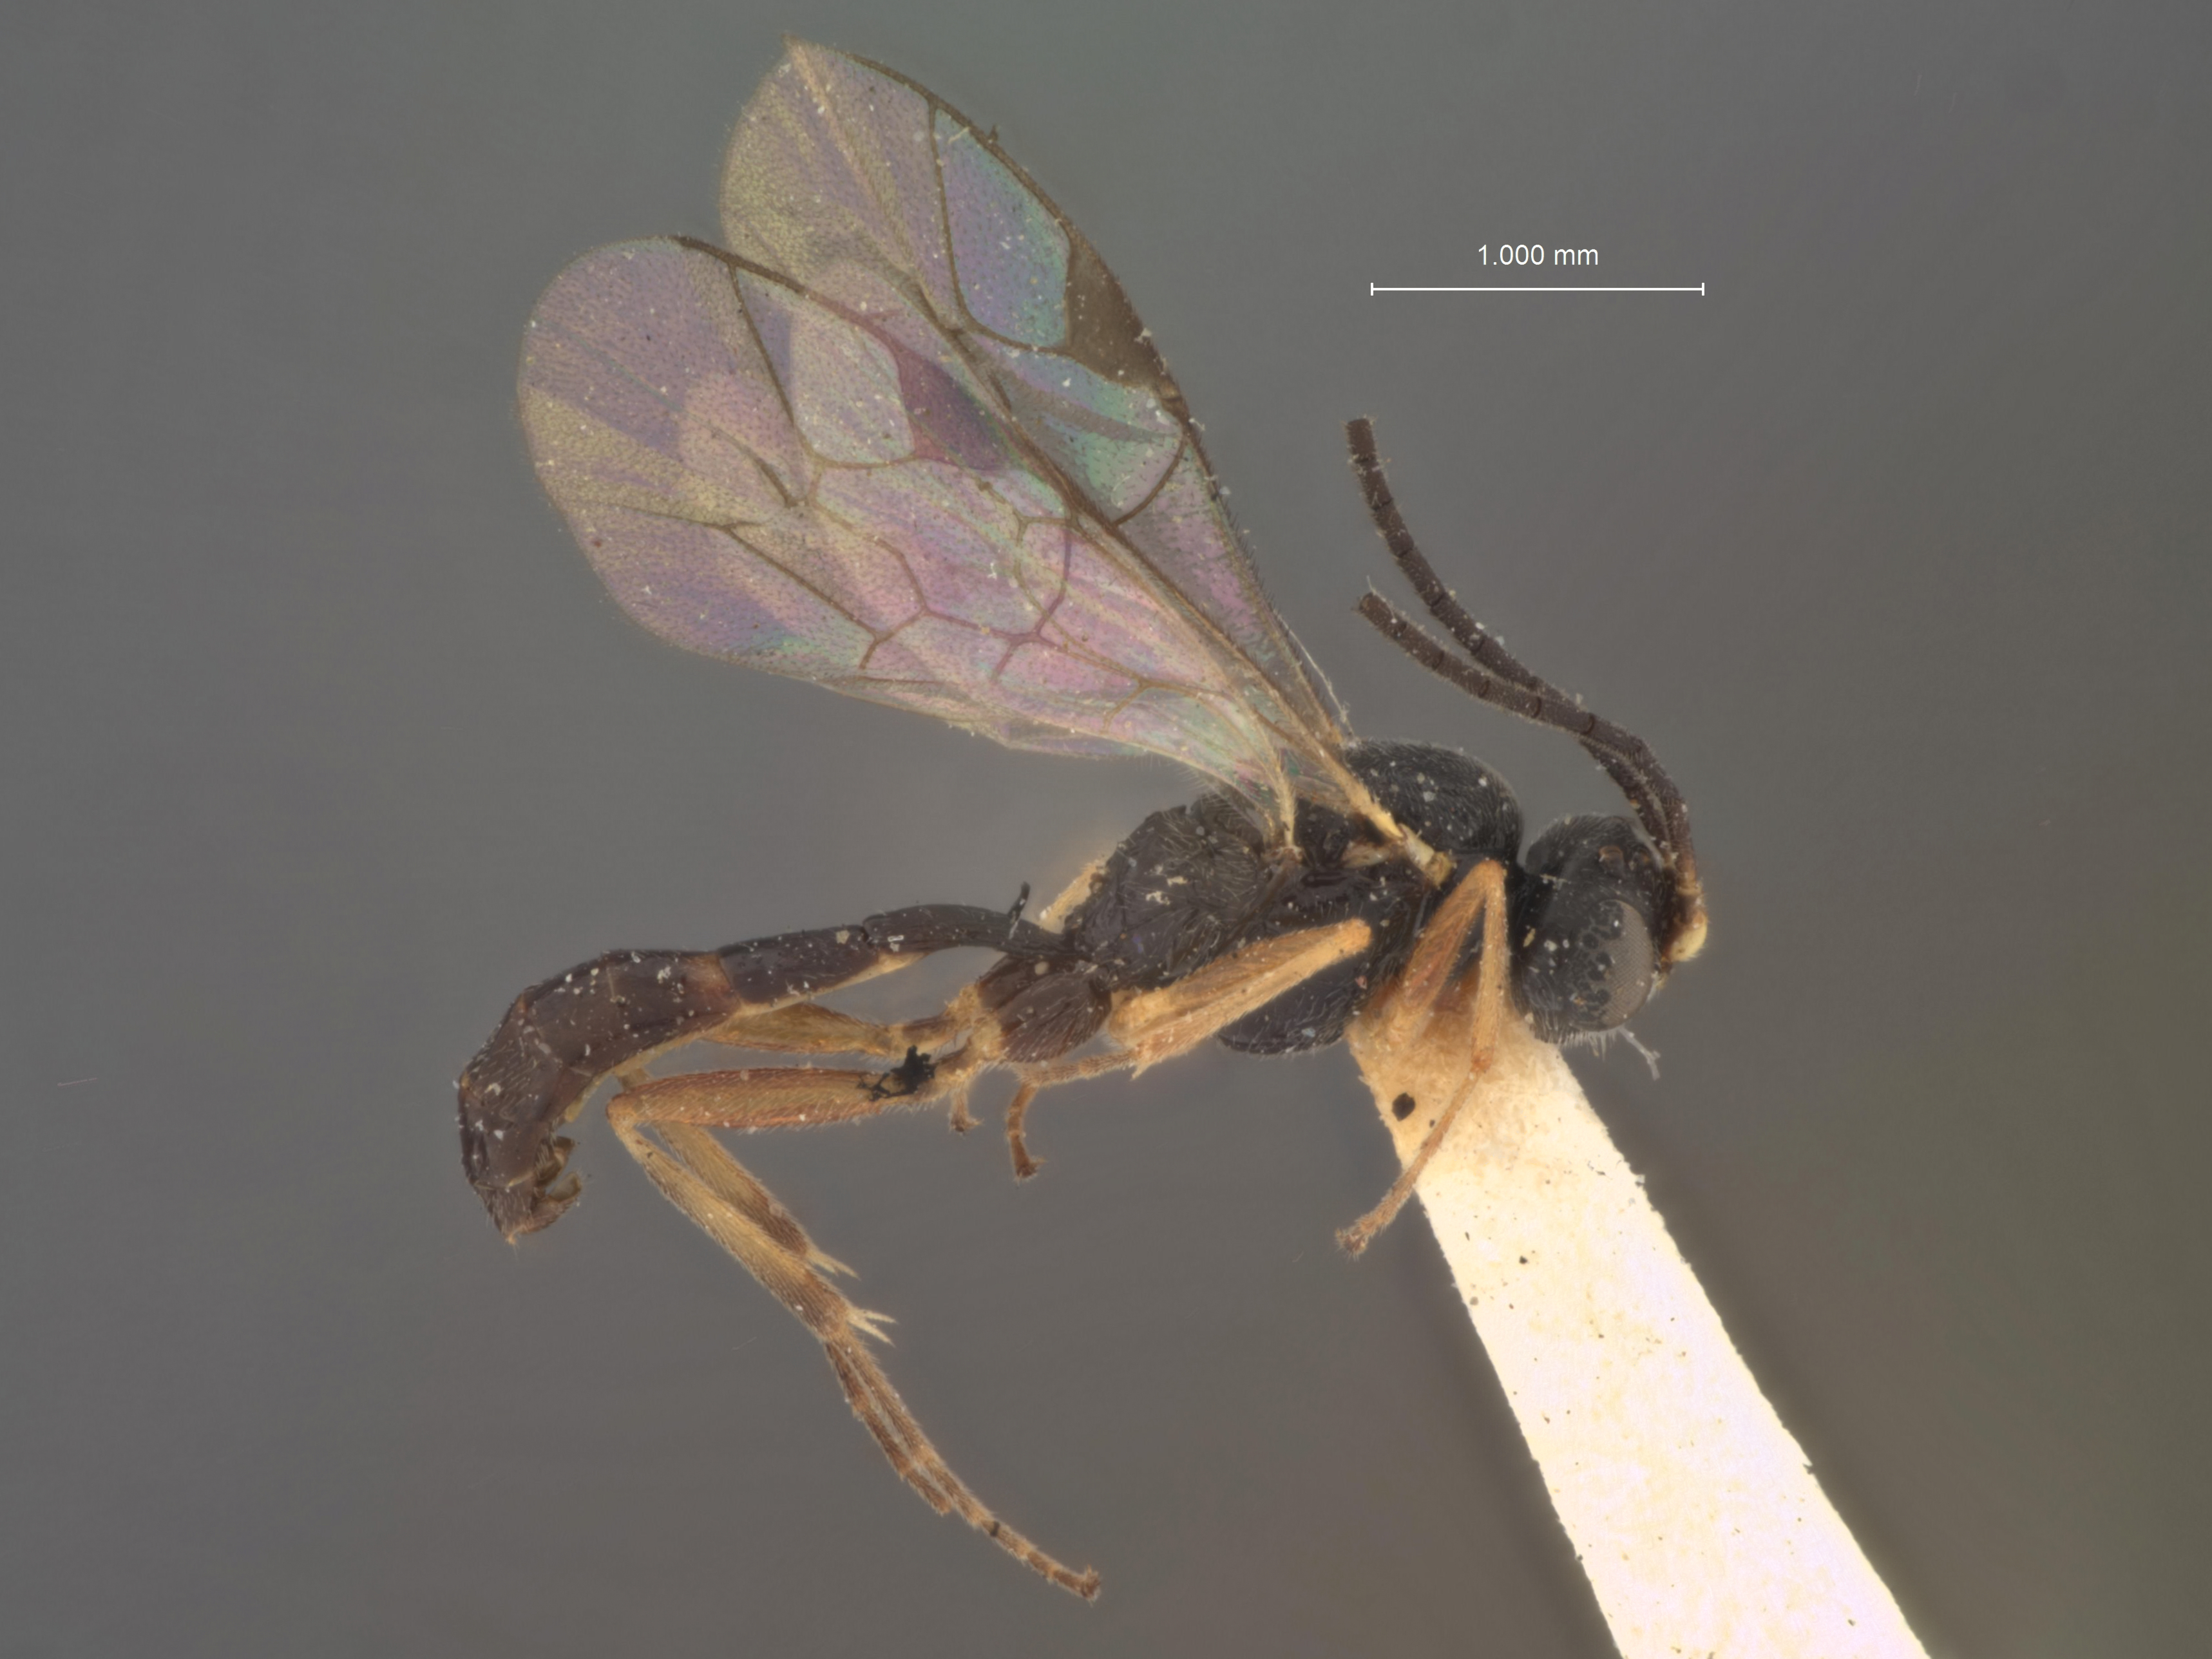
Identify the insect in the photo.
Paraphylax albiscapus
